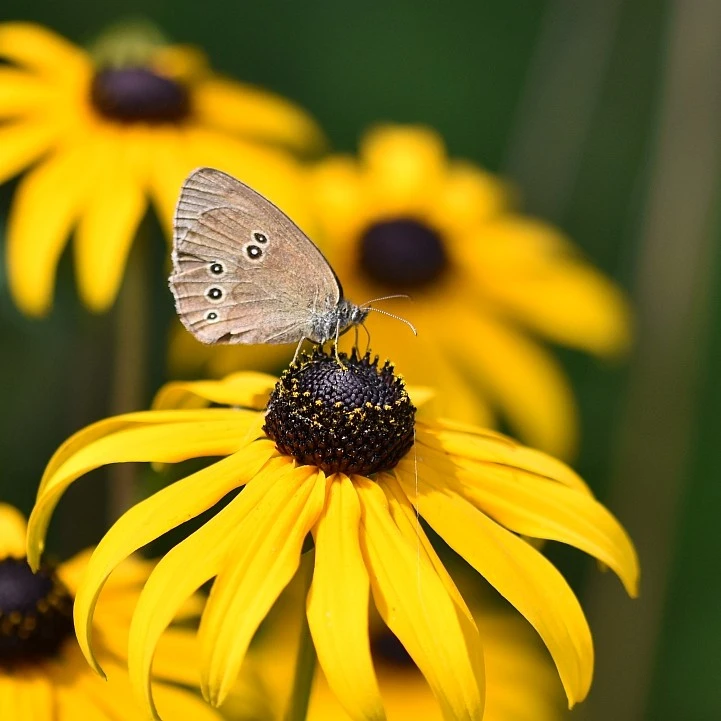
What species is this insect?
Aphantopus hyperantus
